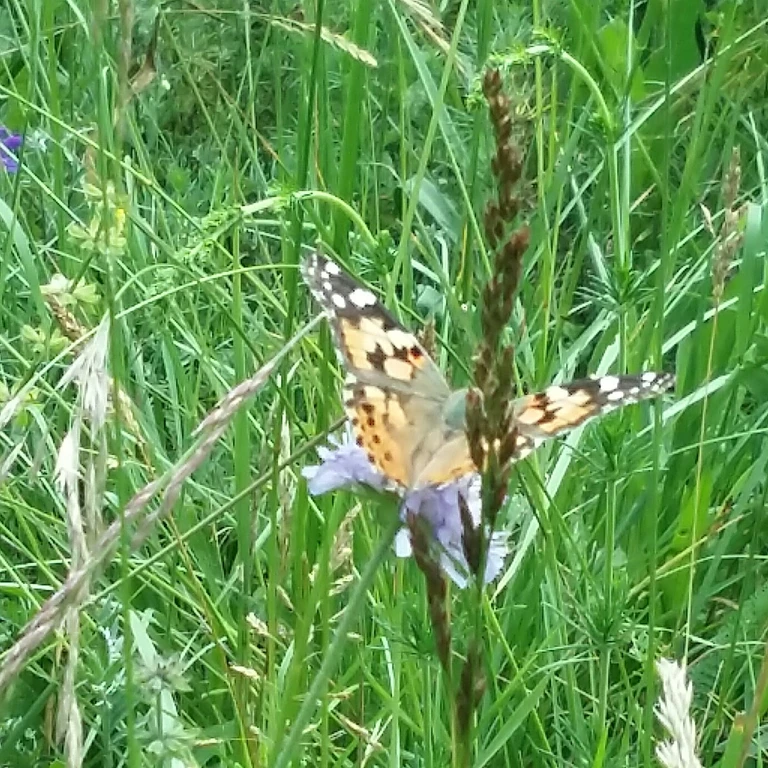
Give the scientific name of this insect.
Vanessa cardui
